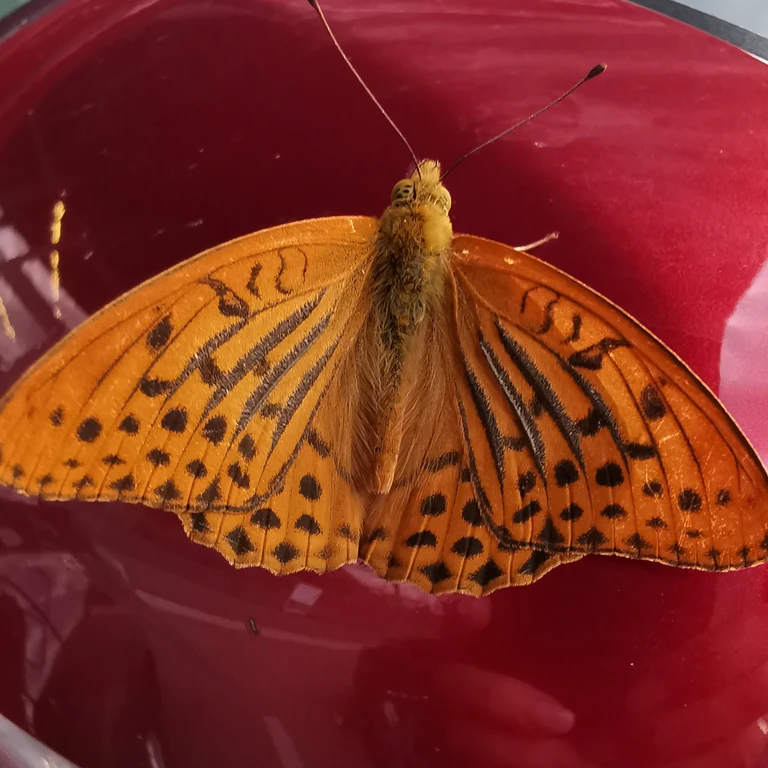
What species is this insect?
Argynnis paphia
